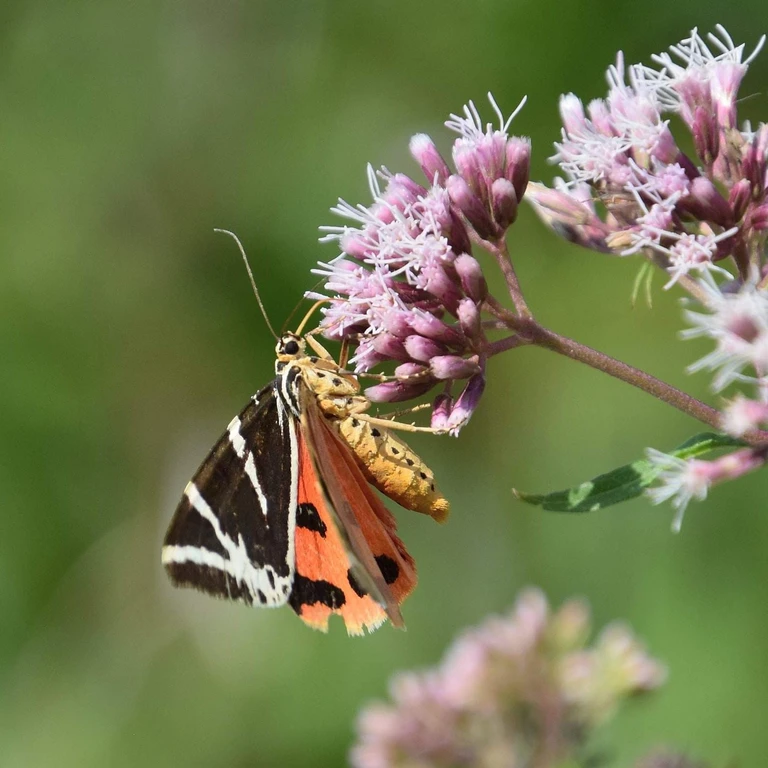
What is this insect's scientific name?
Euplagia quadripunctaria
